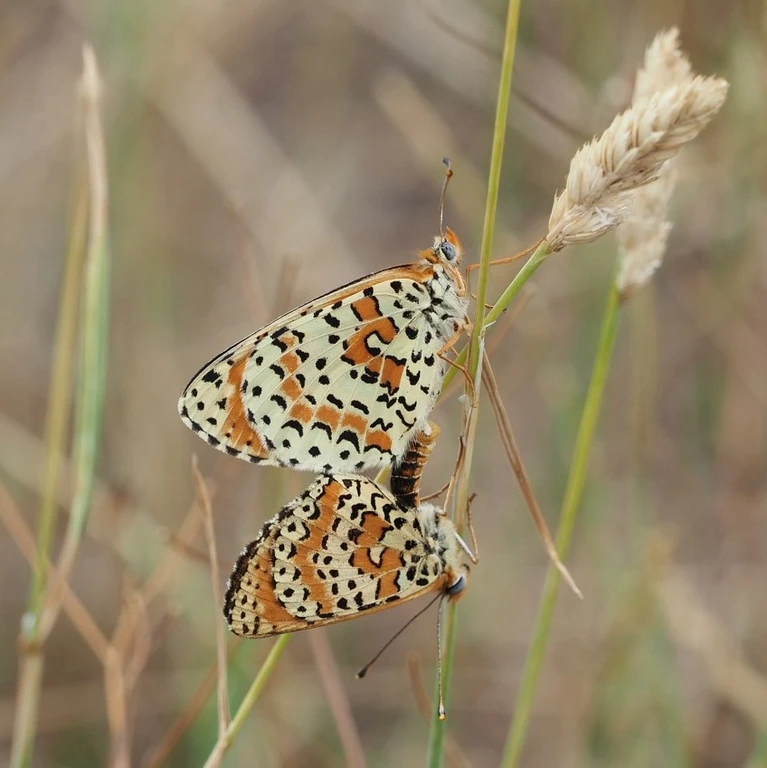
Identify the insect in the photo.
Melitaea didyma
